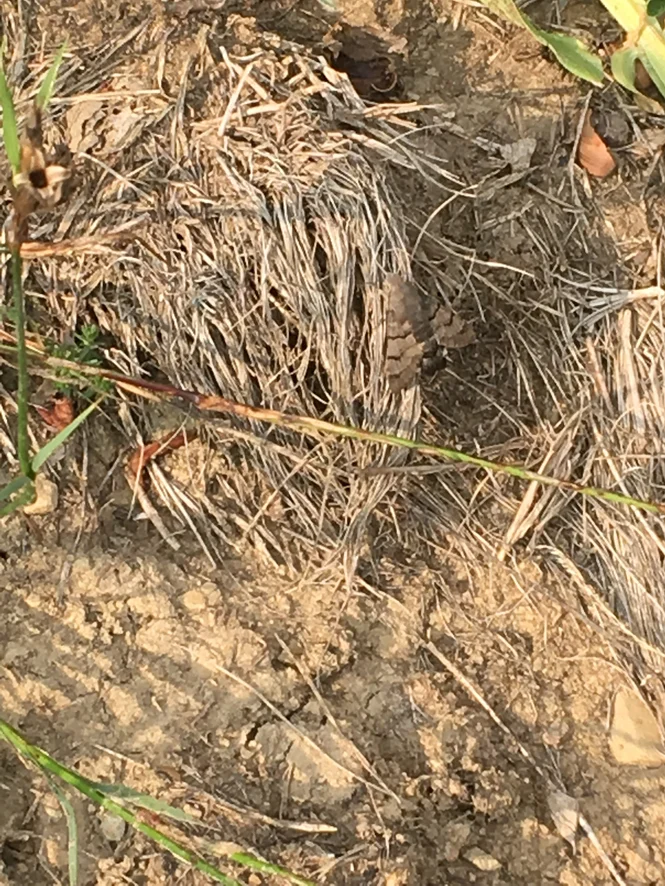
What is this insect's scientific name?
Macroglossum stellatarum
